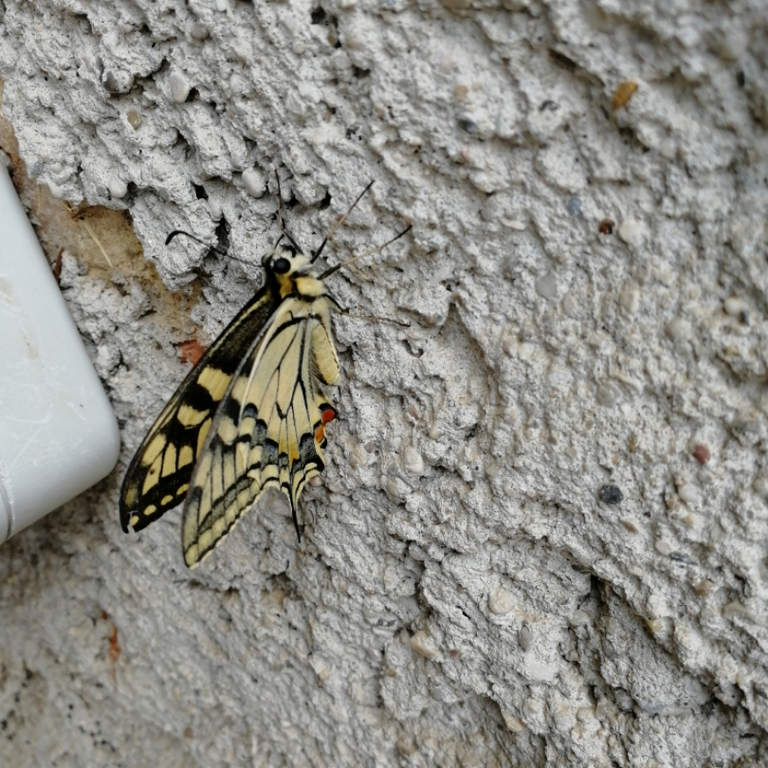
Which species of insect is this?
Papilio machaon
